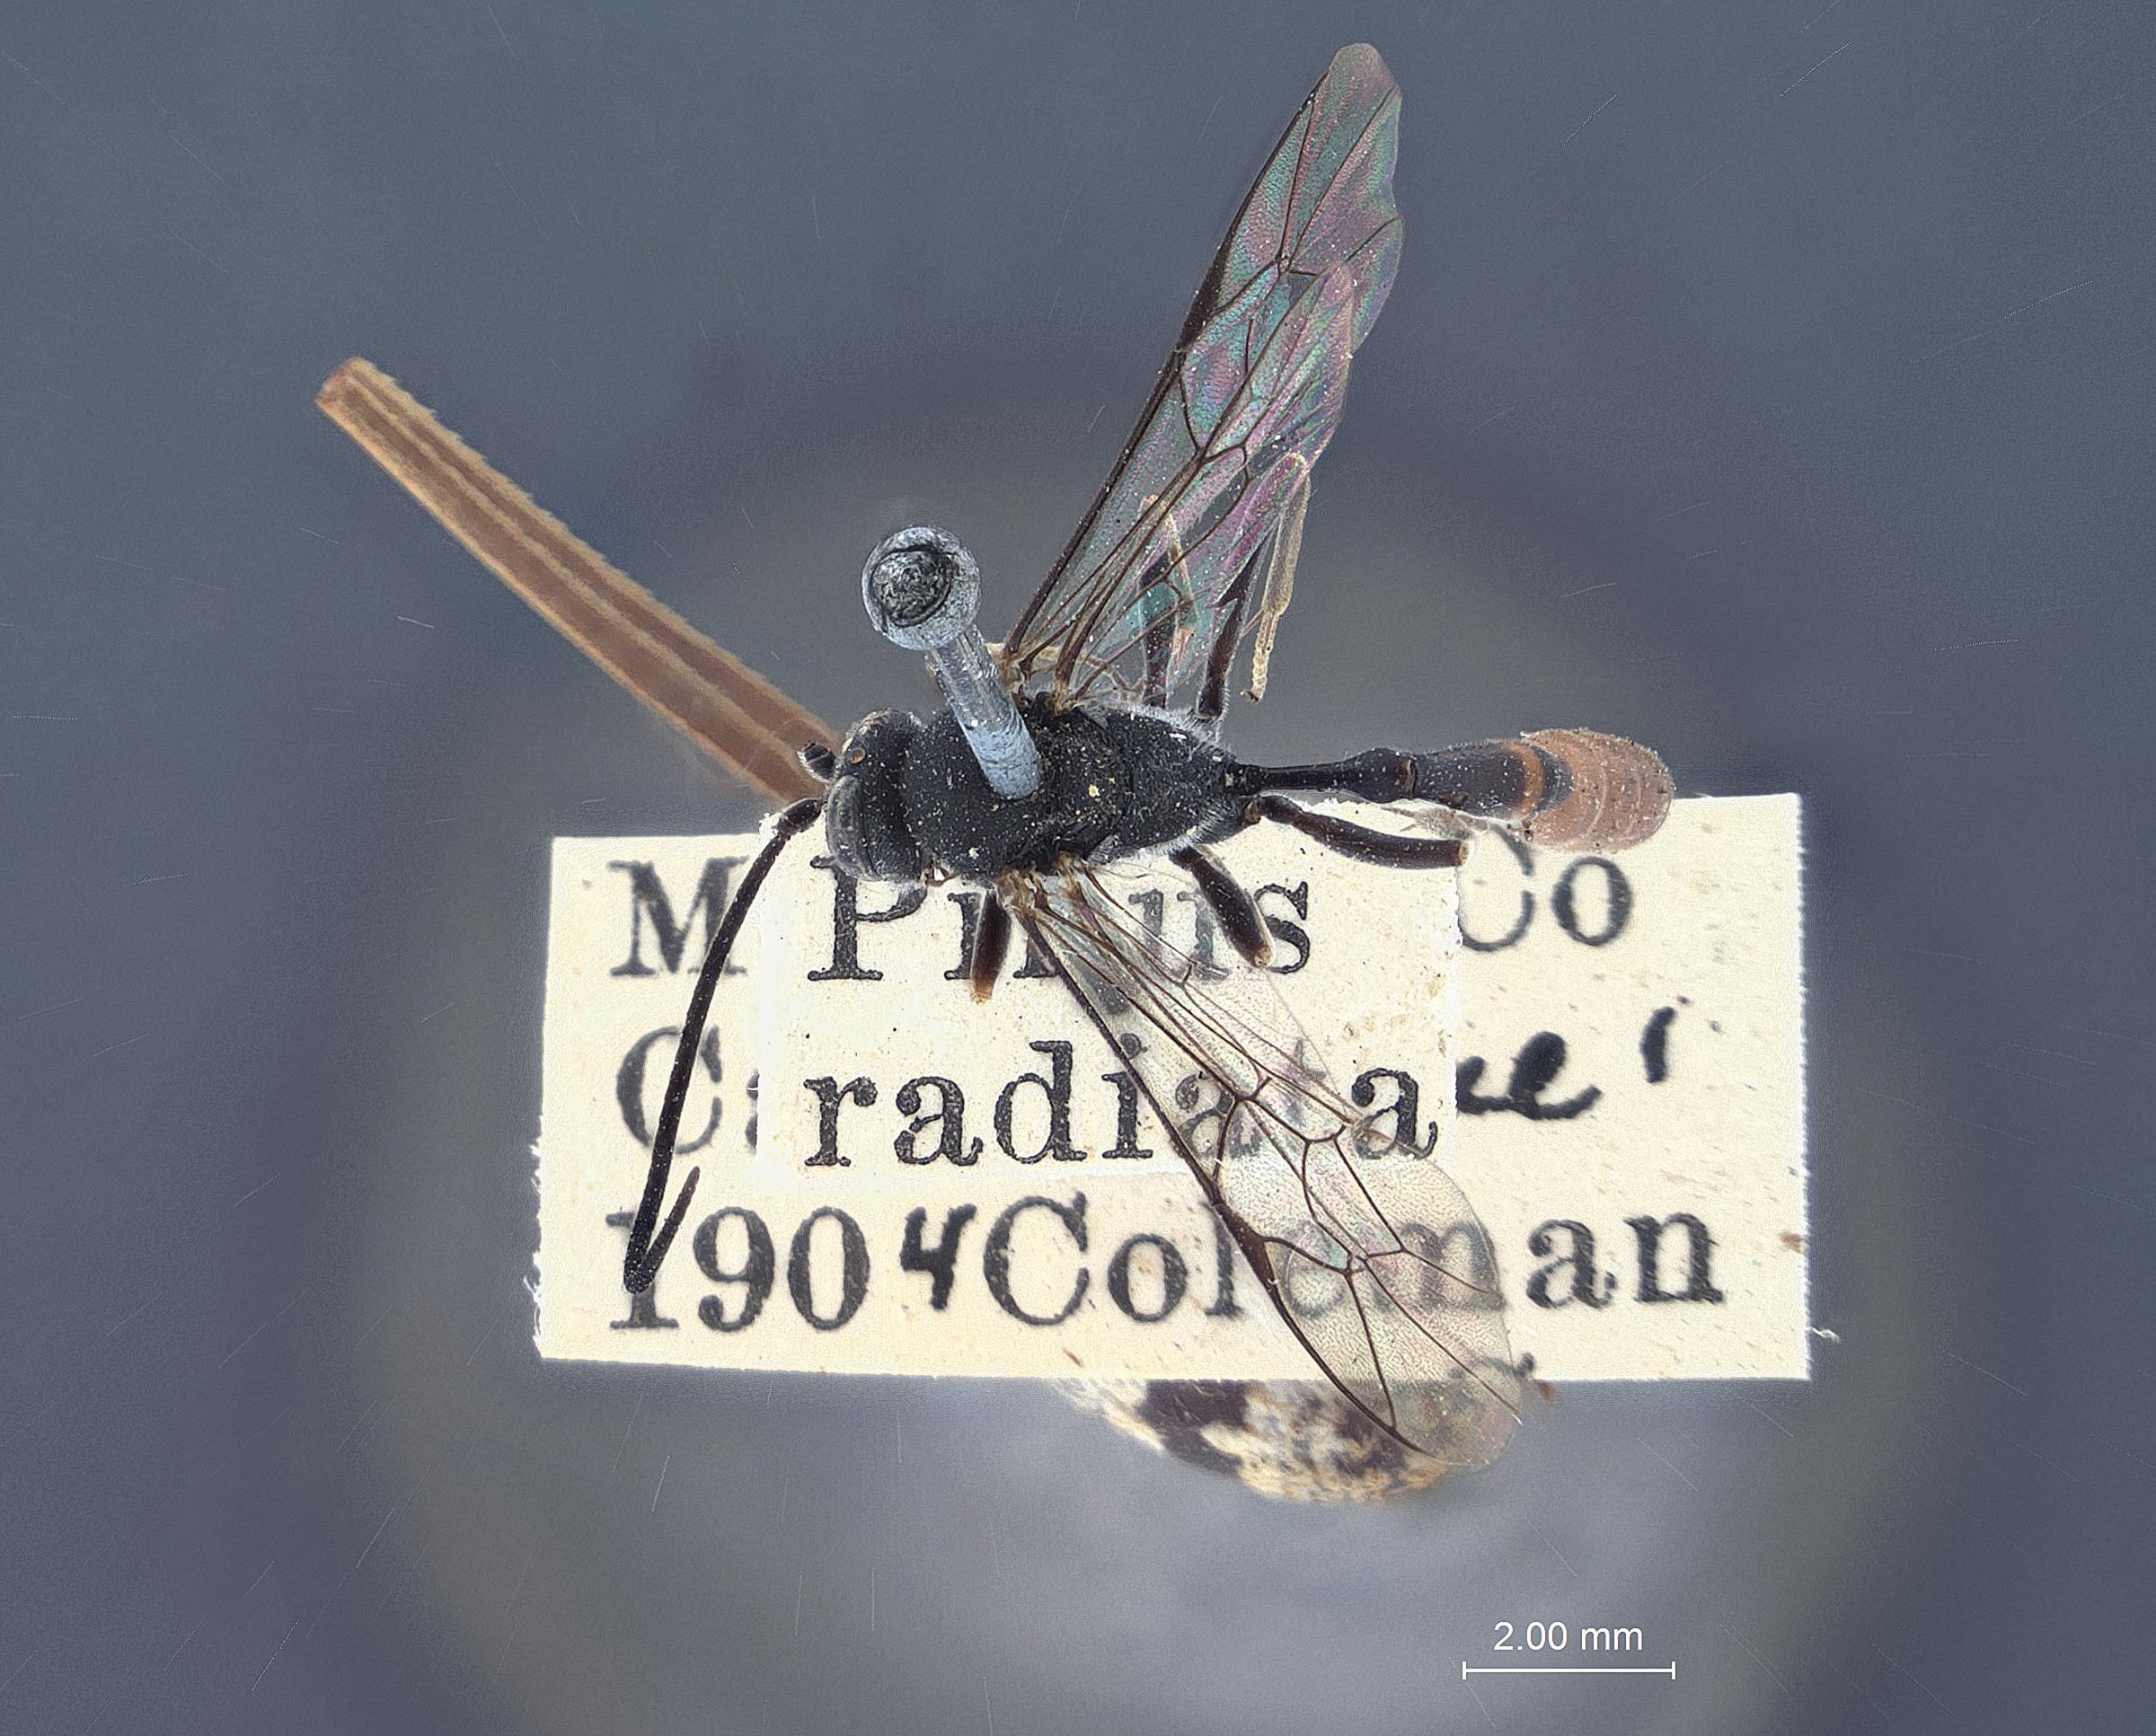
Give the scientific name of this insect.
Casinaria cavigena
